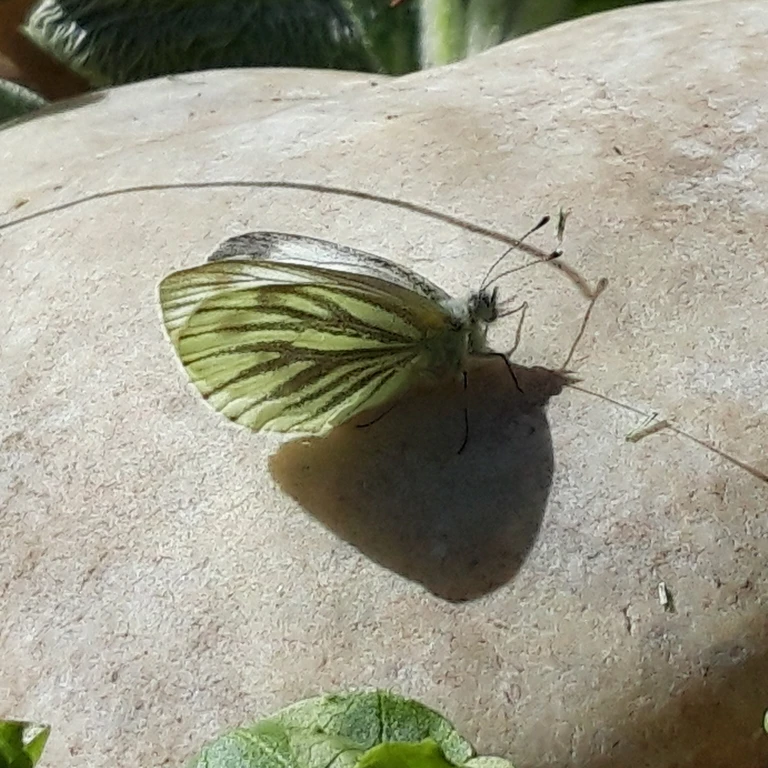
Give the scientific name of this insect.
Pieris napi
